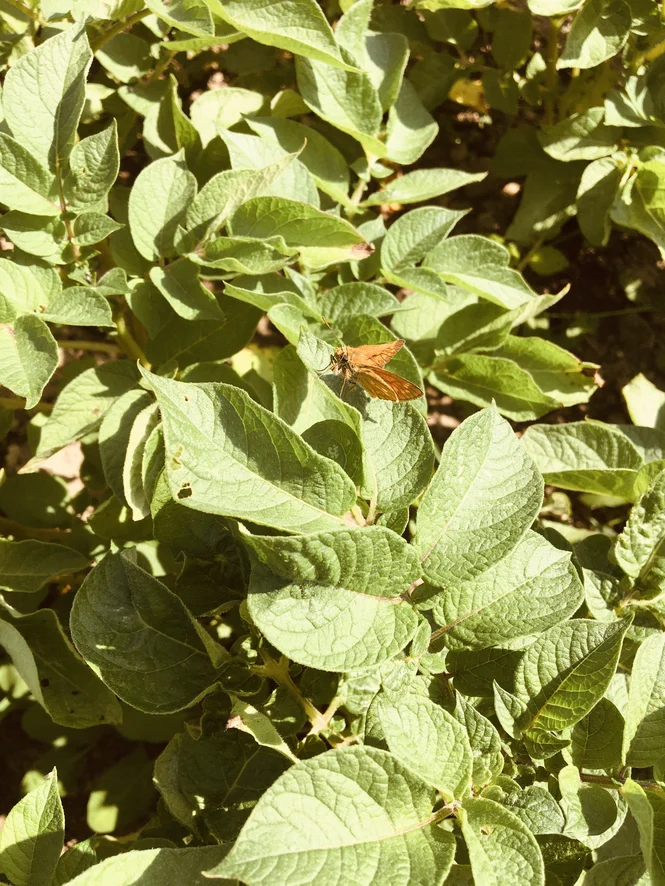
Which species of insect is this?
Ochlodes sylvanus (also Ochlodes venata)
